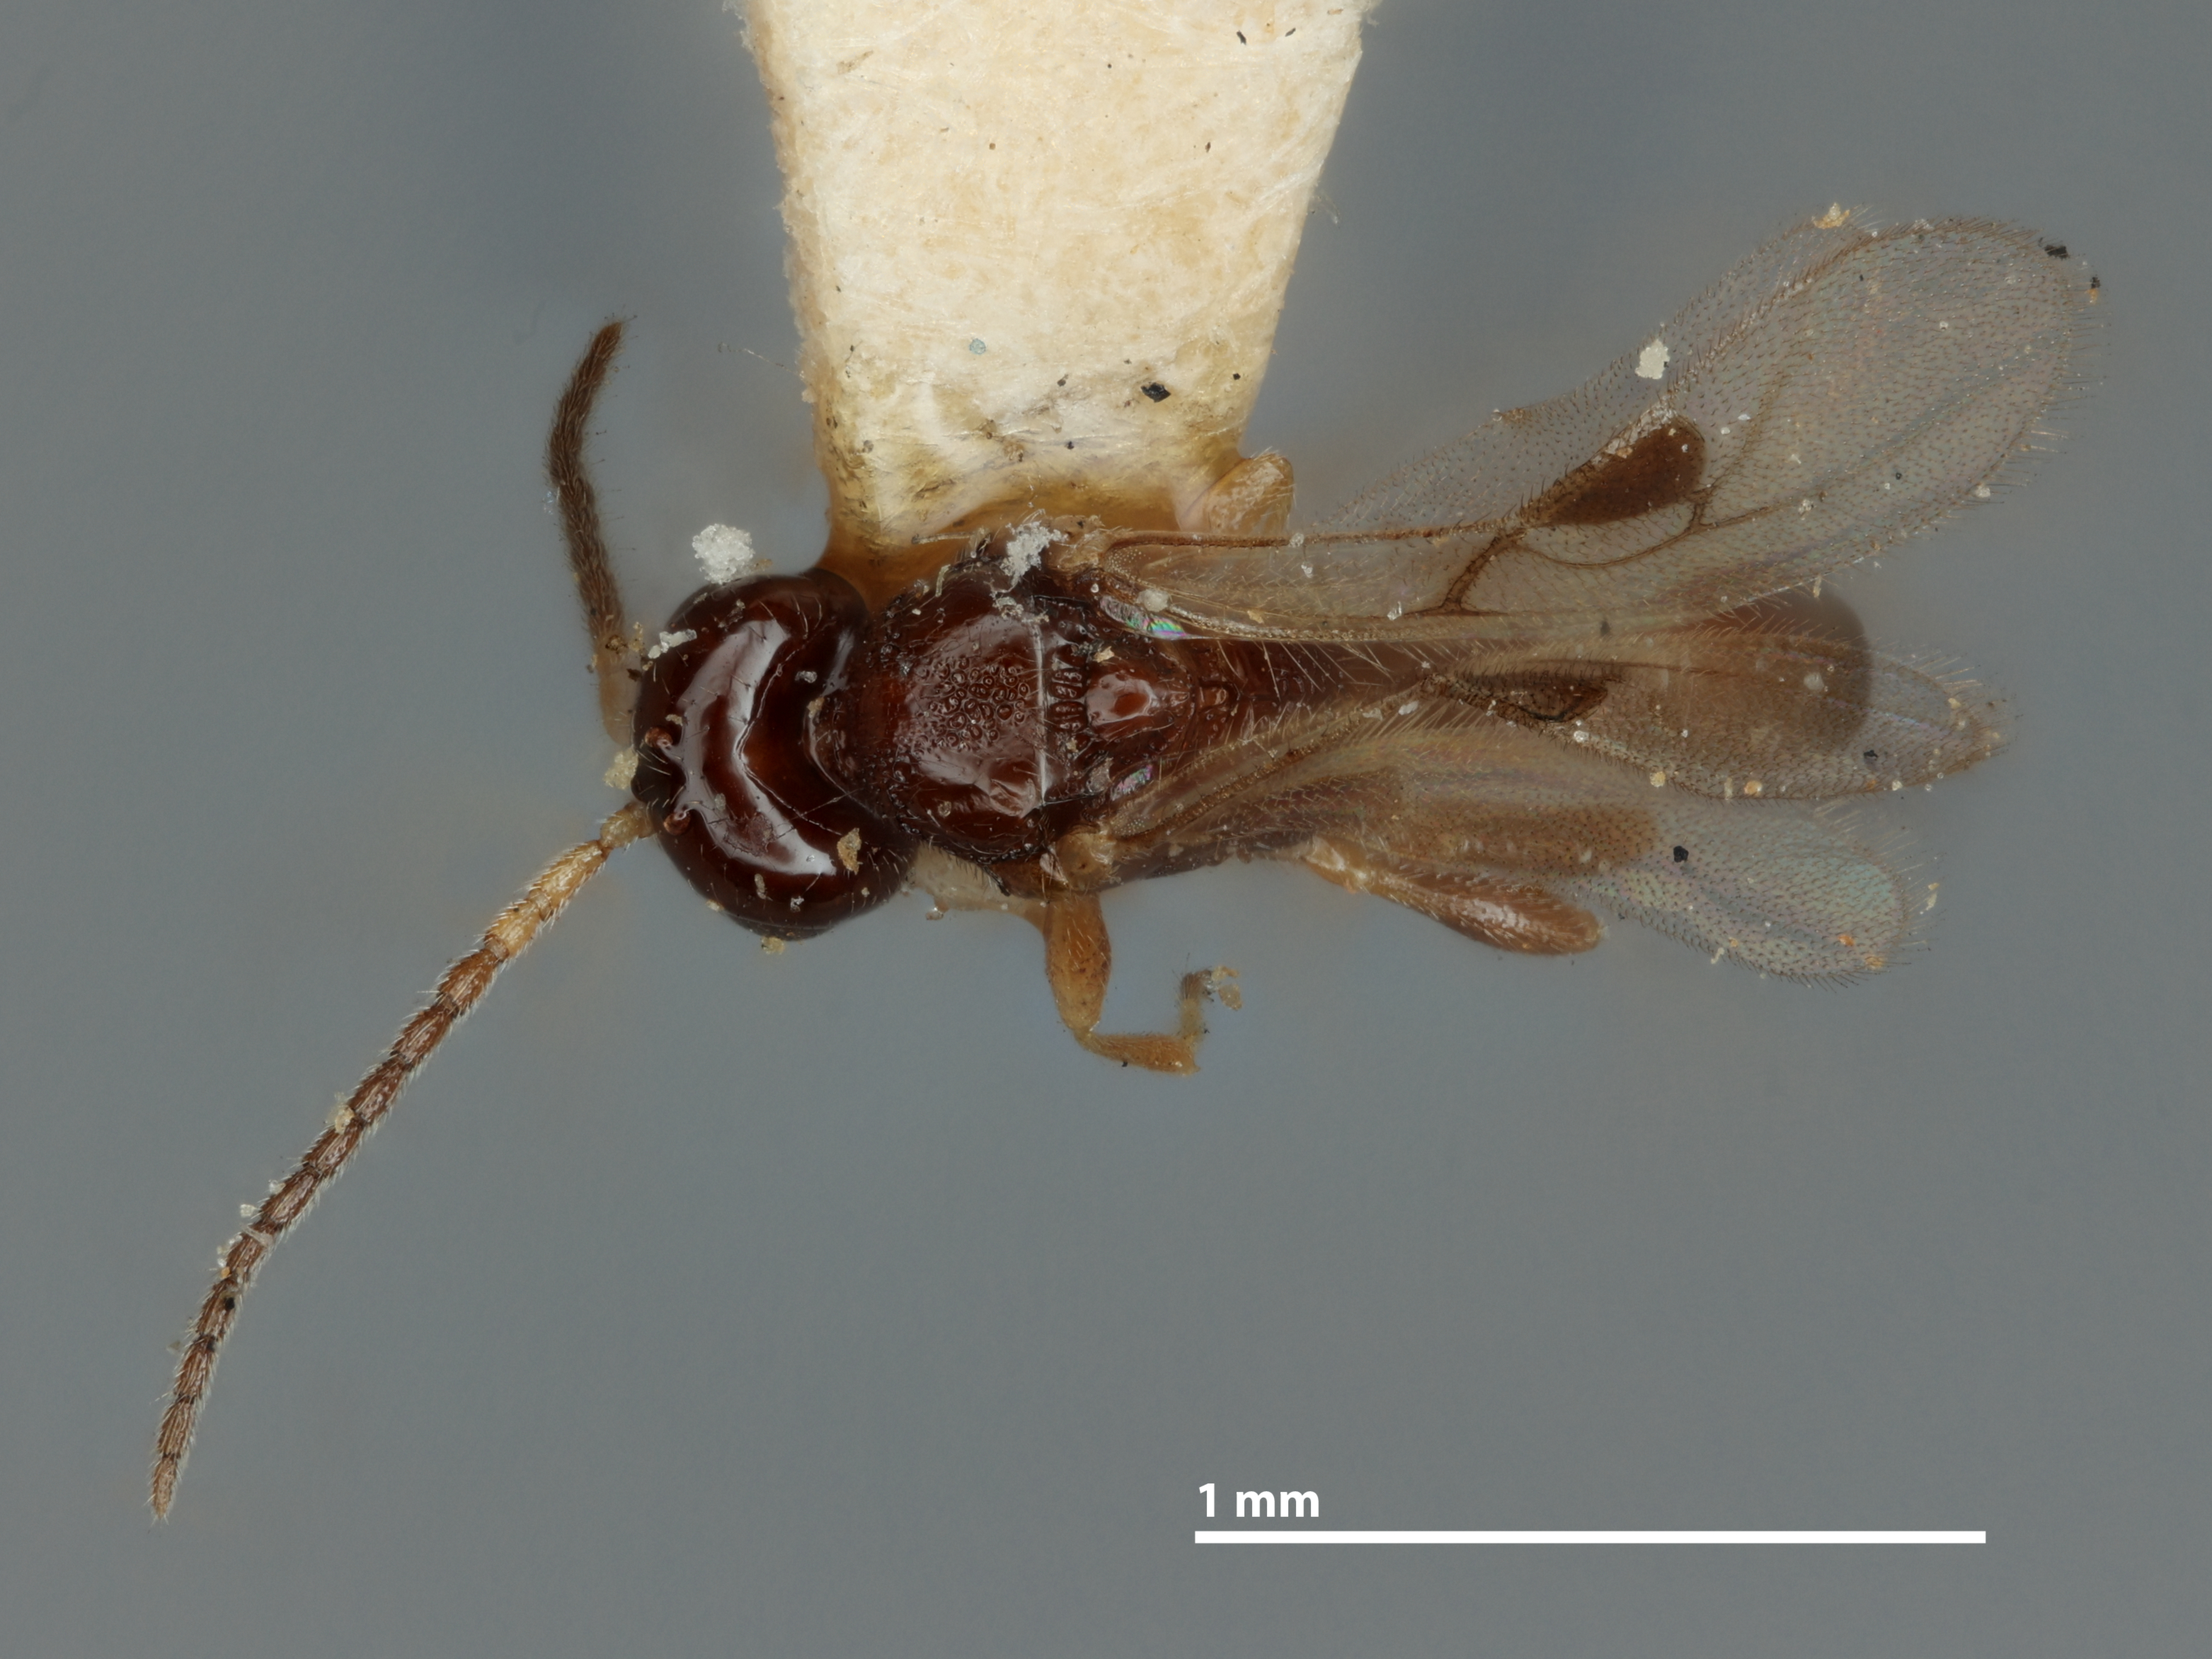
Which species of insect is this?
Cryptoxilos convergens
